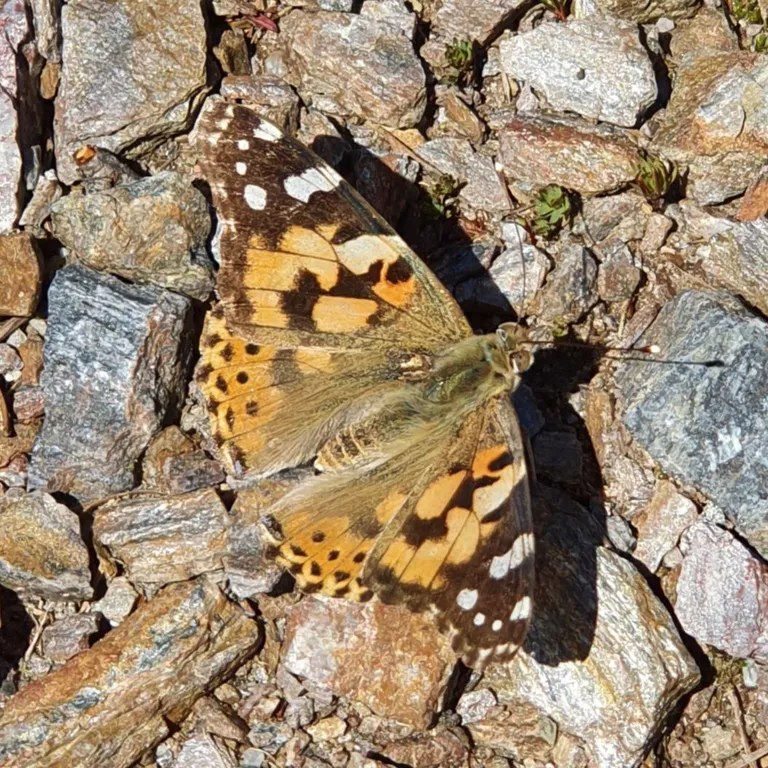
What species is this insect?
Vanessa cardui
